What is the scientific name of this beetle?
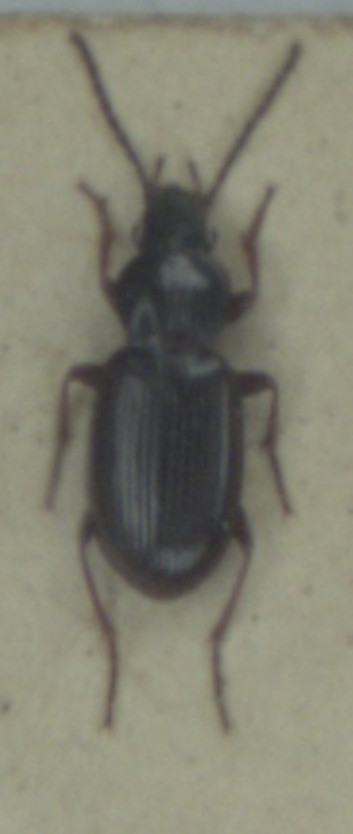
Pterostichus strenuus
